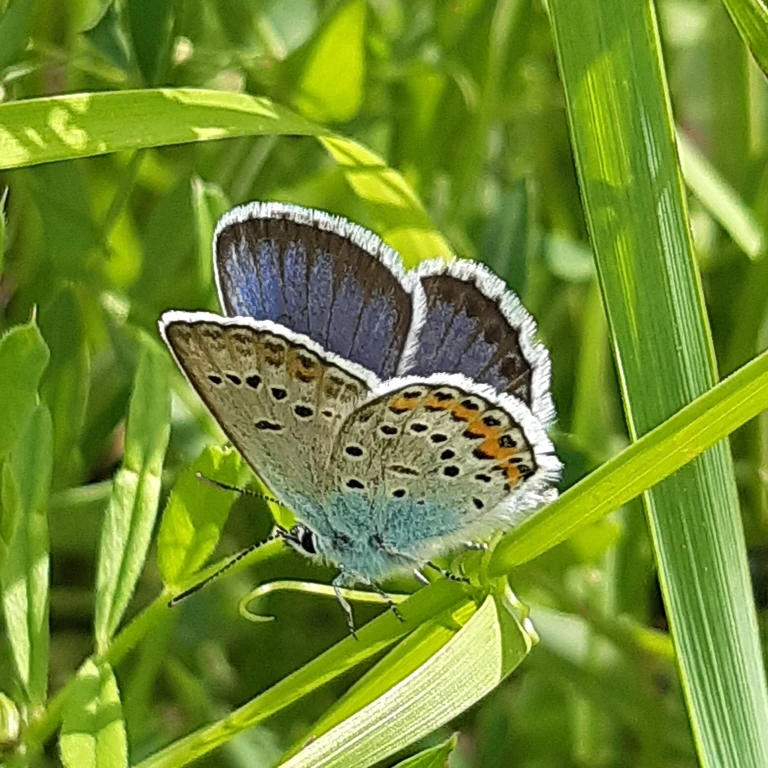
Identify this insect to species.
Plebejus argus
